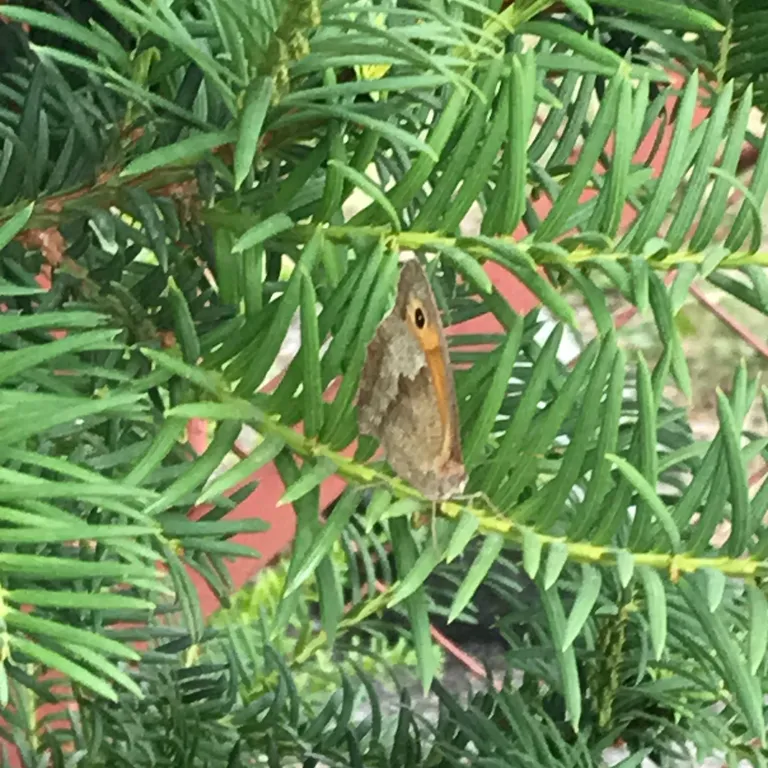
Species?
Maniola jurtina
